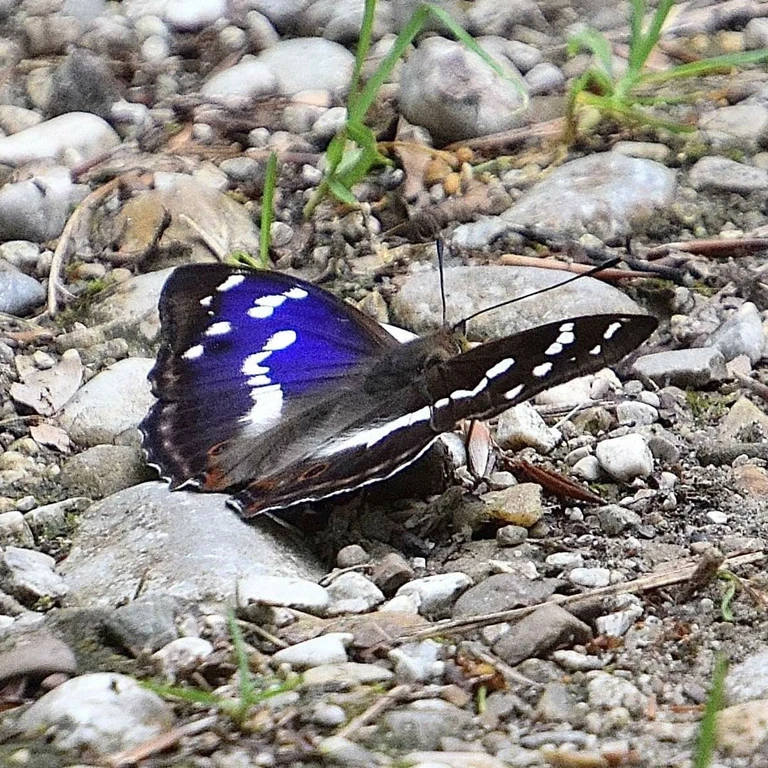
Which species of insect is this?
Apatura iris
